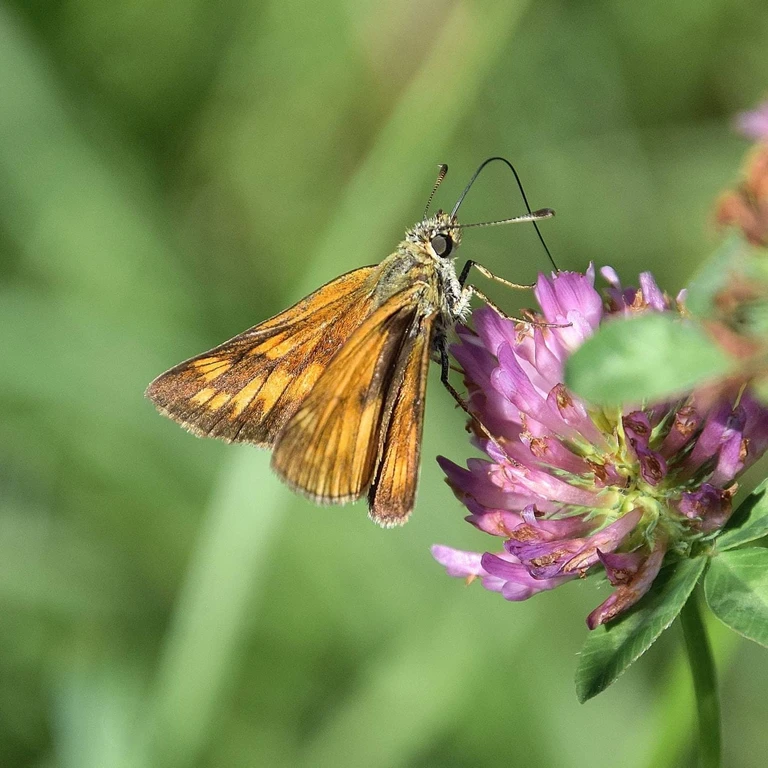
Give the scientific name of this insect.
Ochlodes sylvanus (also Ochlodes venata)
